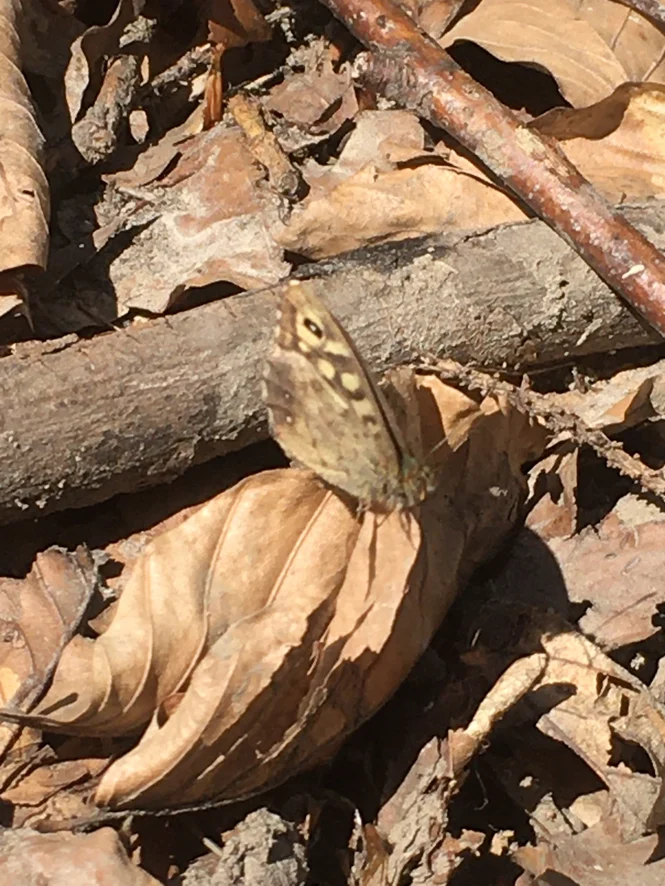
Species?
Pararge aegeria
